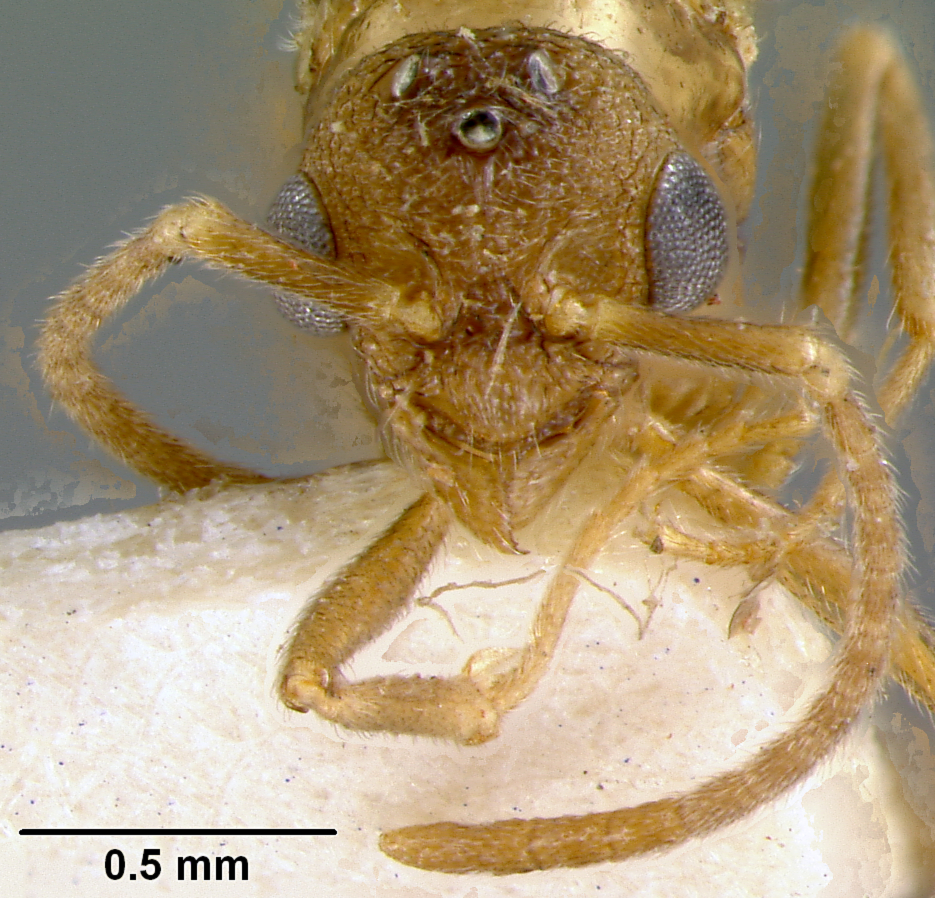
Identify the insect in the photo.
Wheeleripone aterrima
